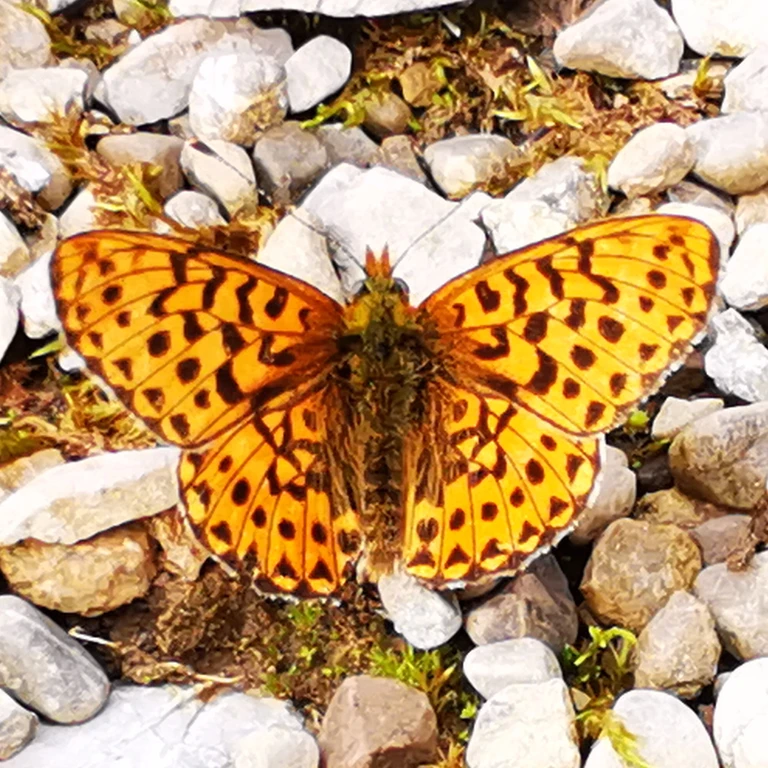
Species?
Boloria euphrosyne (also Clossiana euphrosyne)
